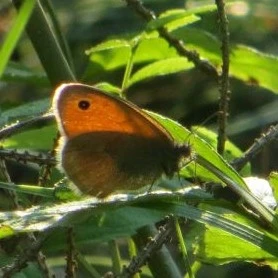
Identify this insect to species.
Coenonympha pamphilus
